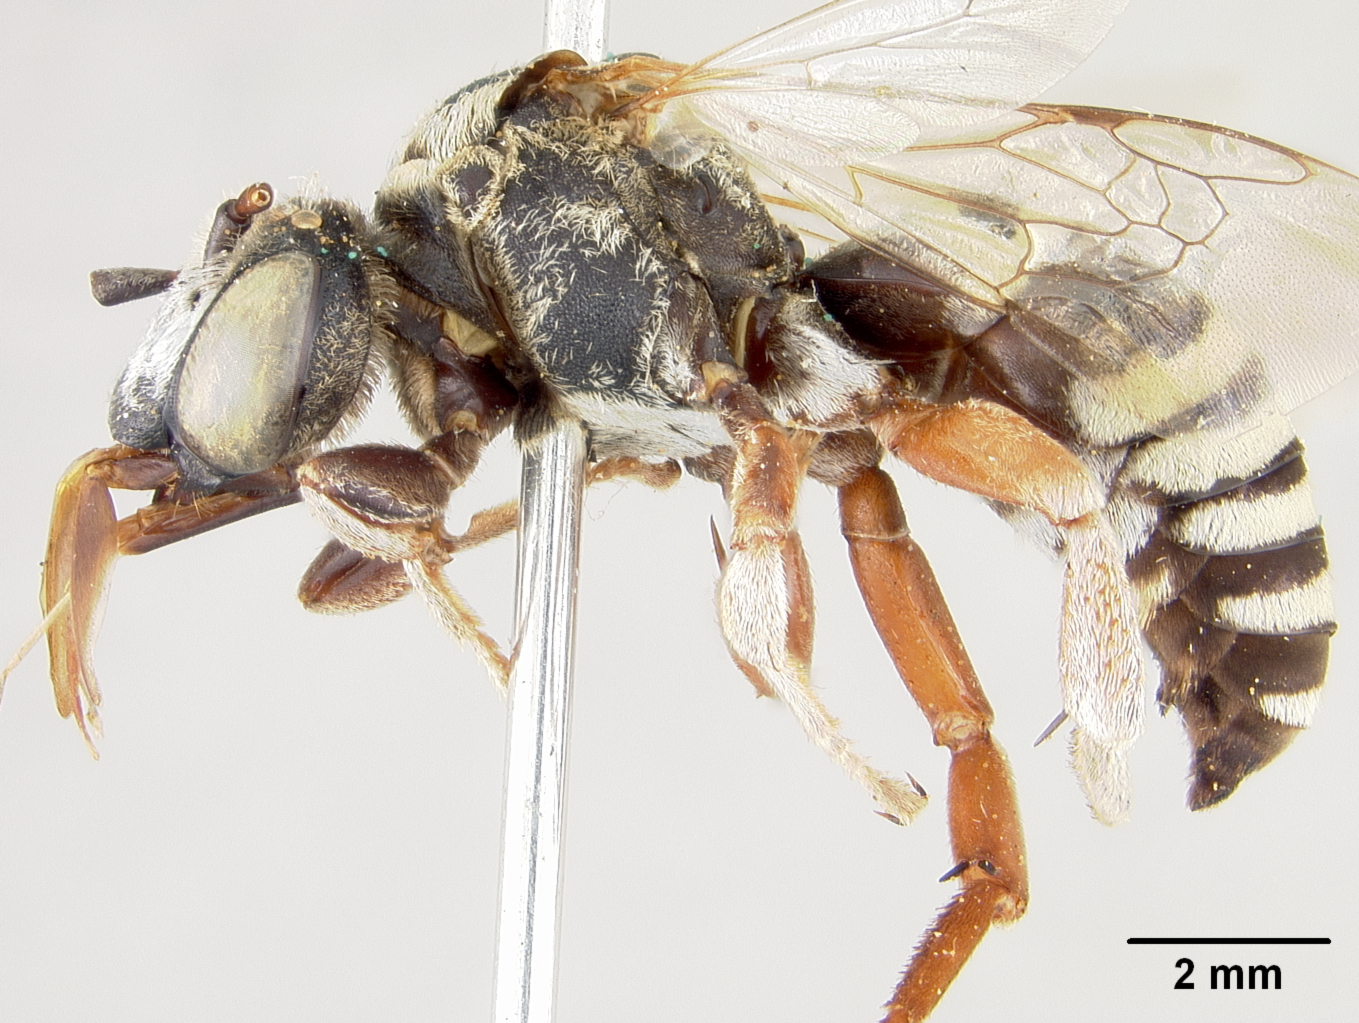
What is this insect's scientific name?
Triepeolus helianthi
